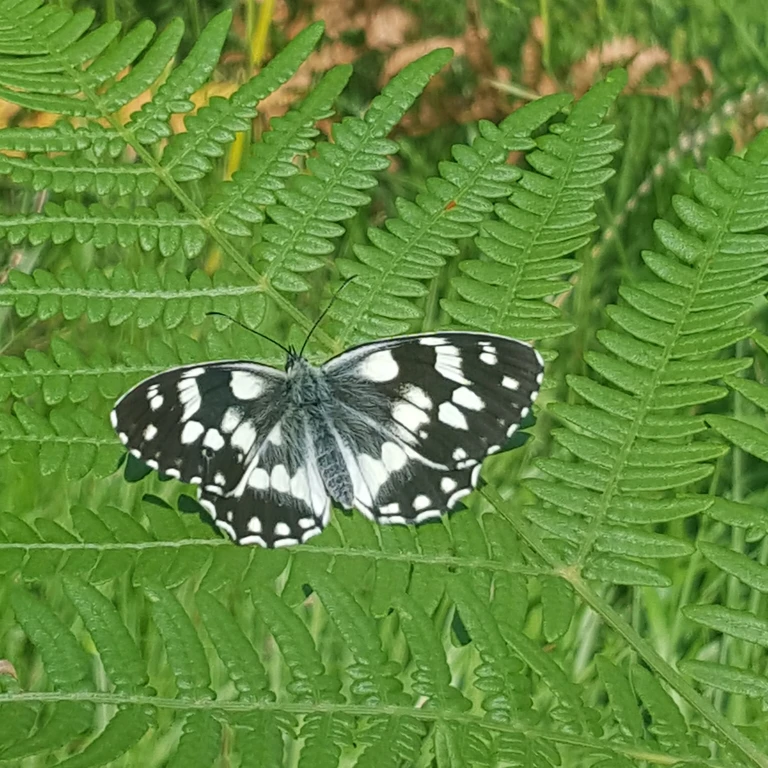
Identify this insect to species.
Melanargia galathea
